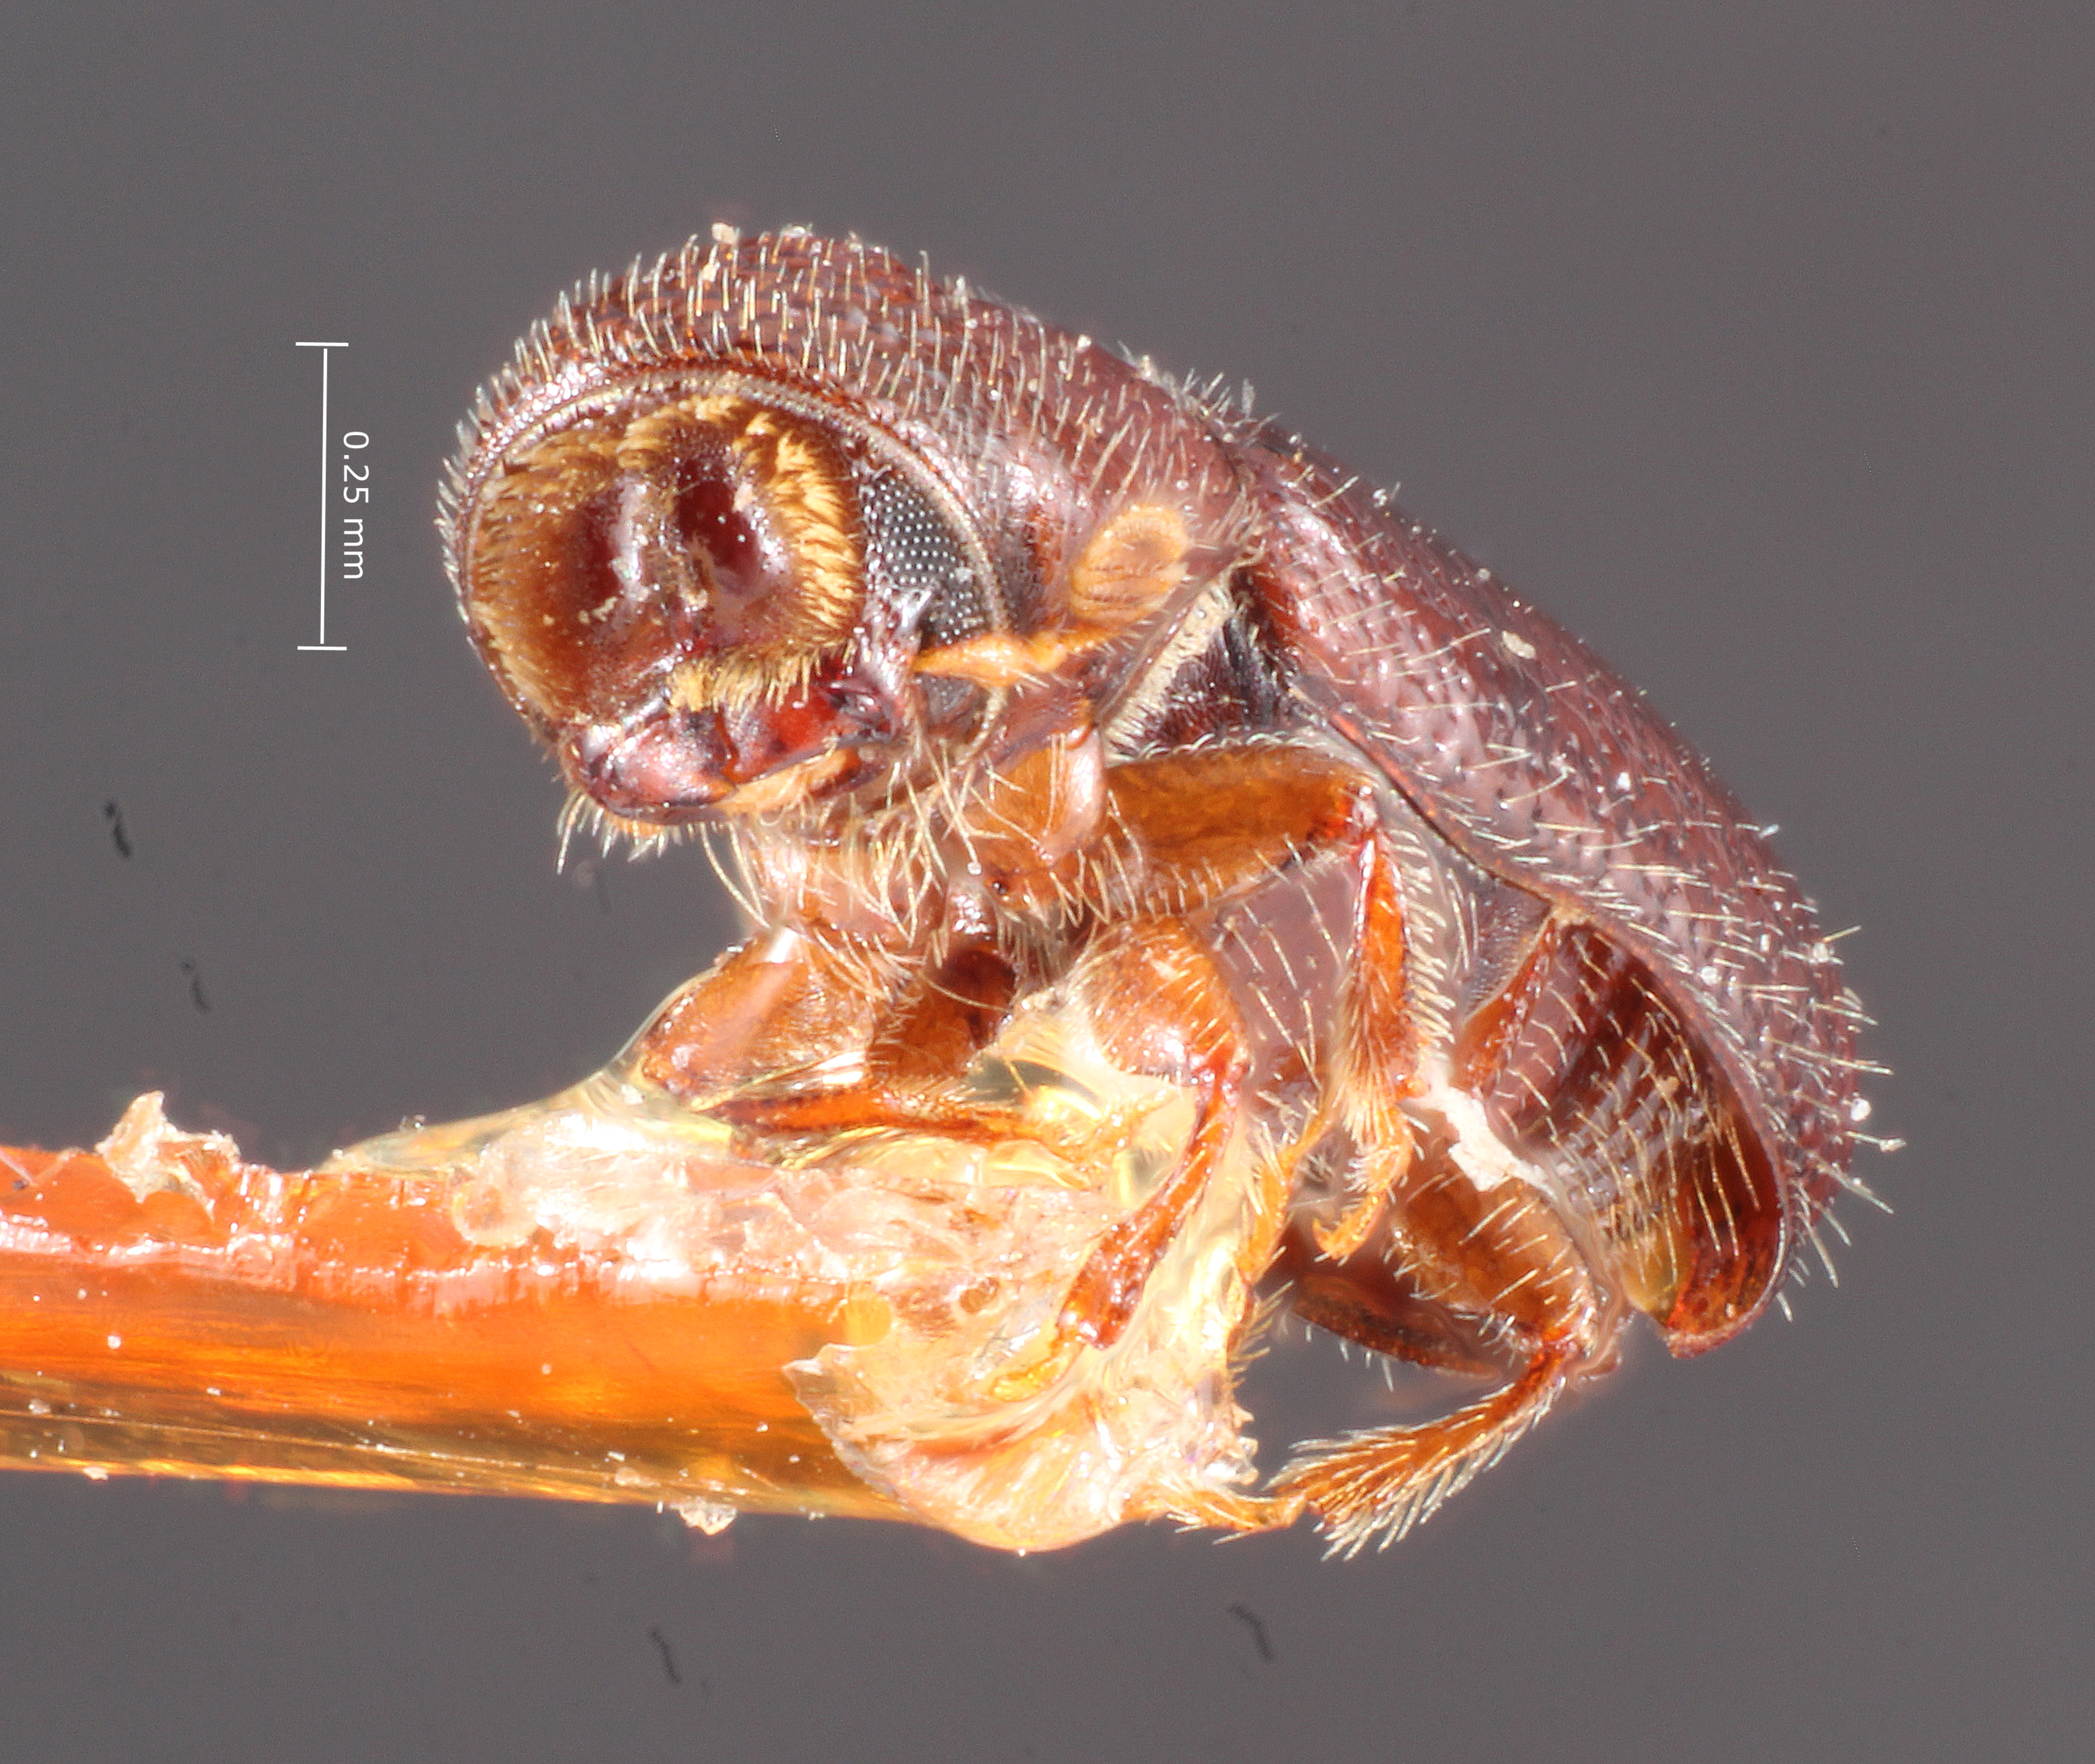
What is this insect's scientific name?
Pityophthorus biovalis
